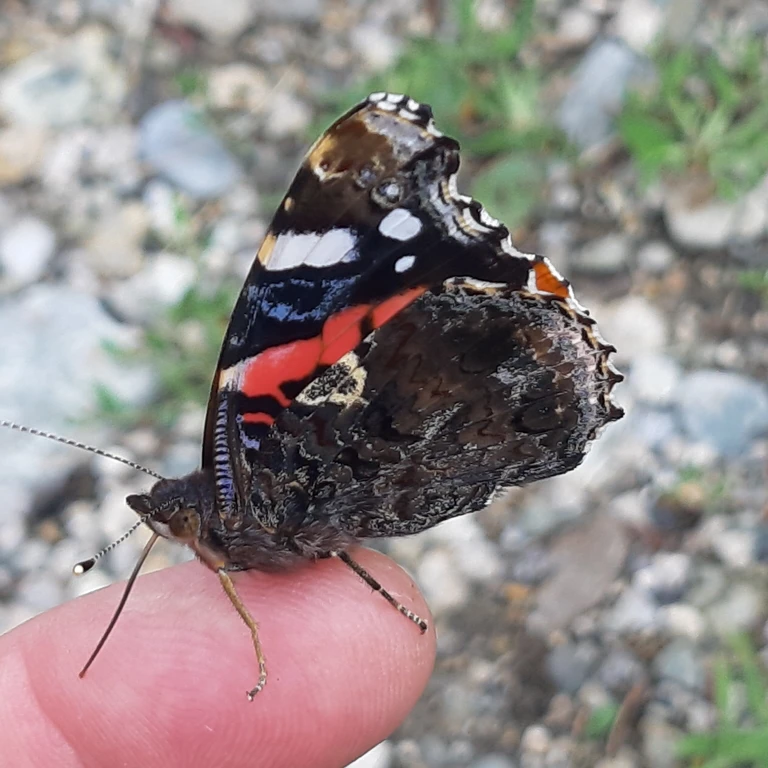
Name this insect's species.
Vanessa atalanta
